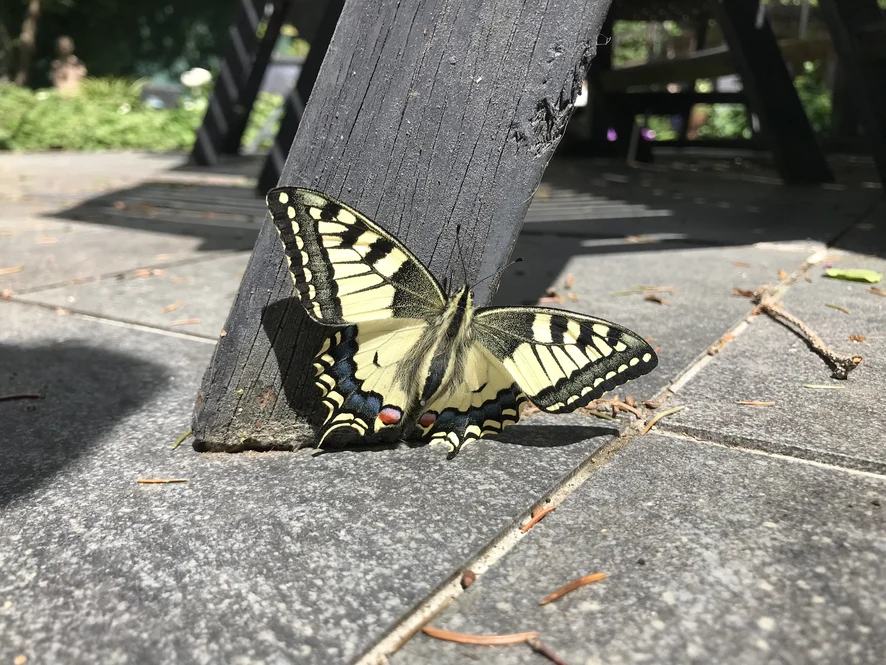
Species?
Papilio machaon
